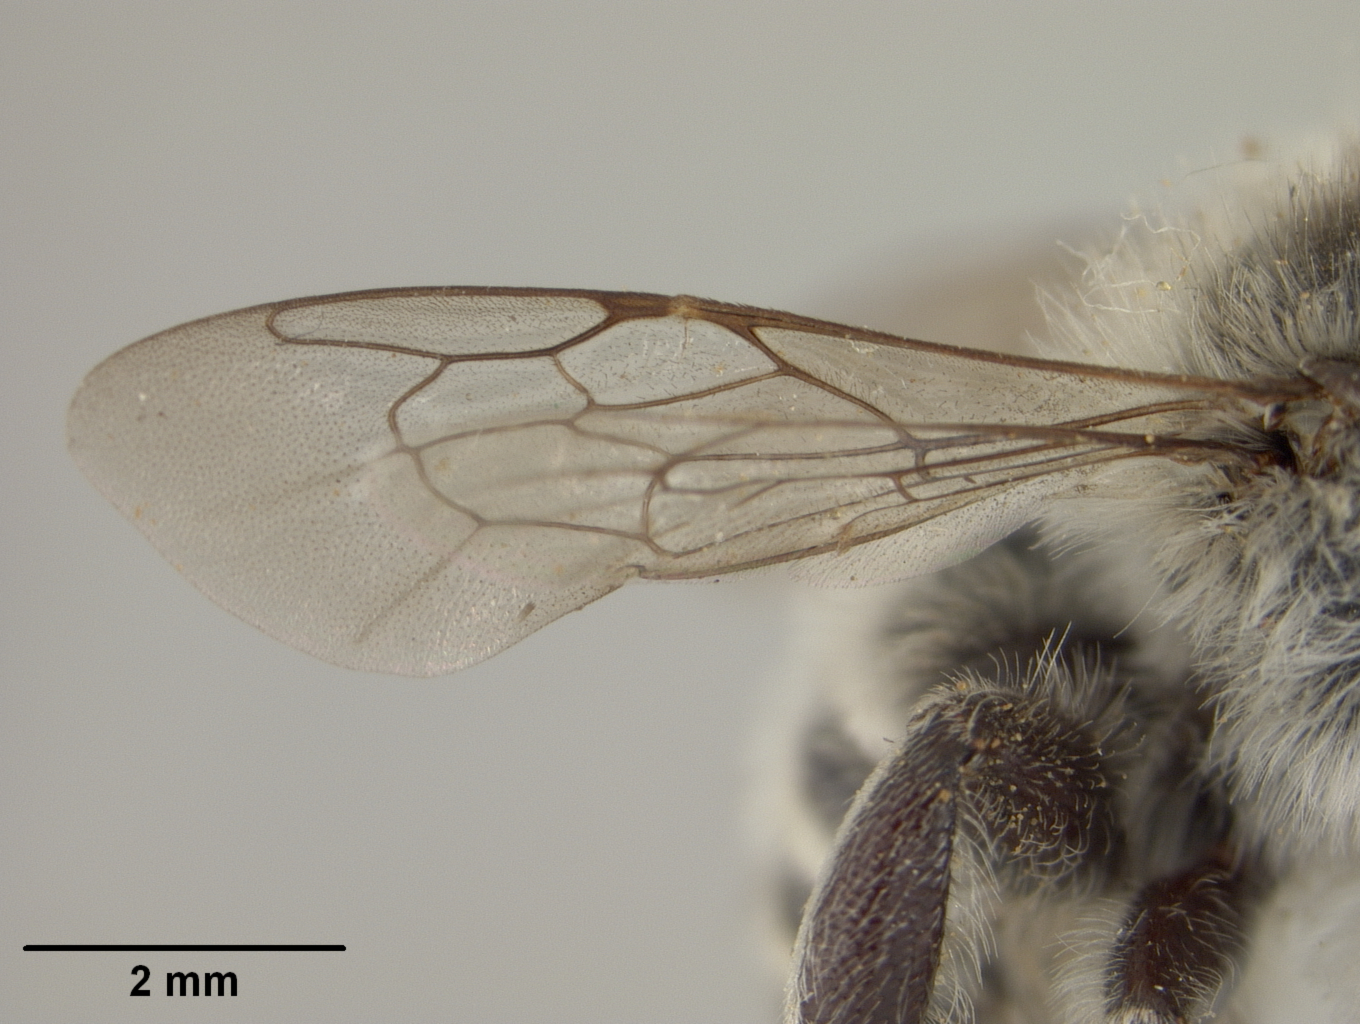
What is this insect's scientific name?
Megachile macneilli
